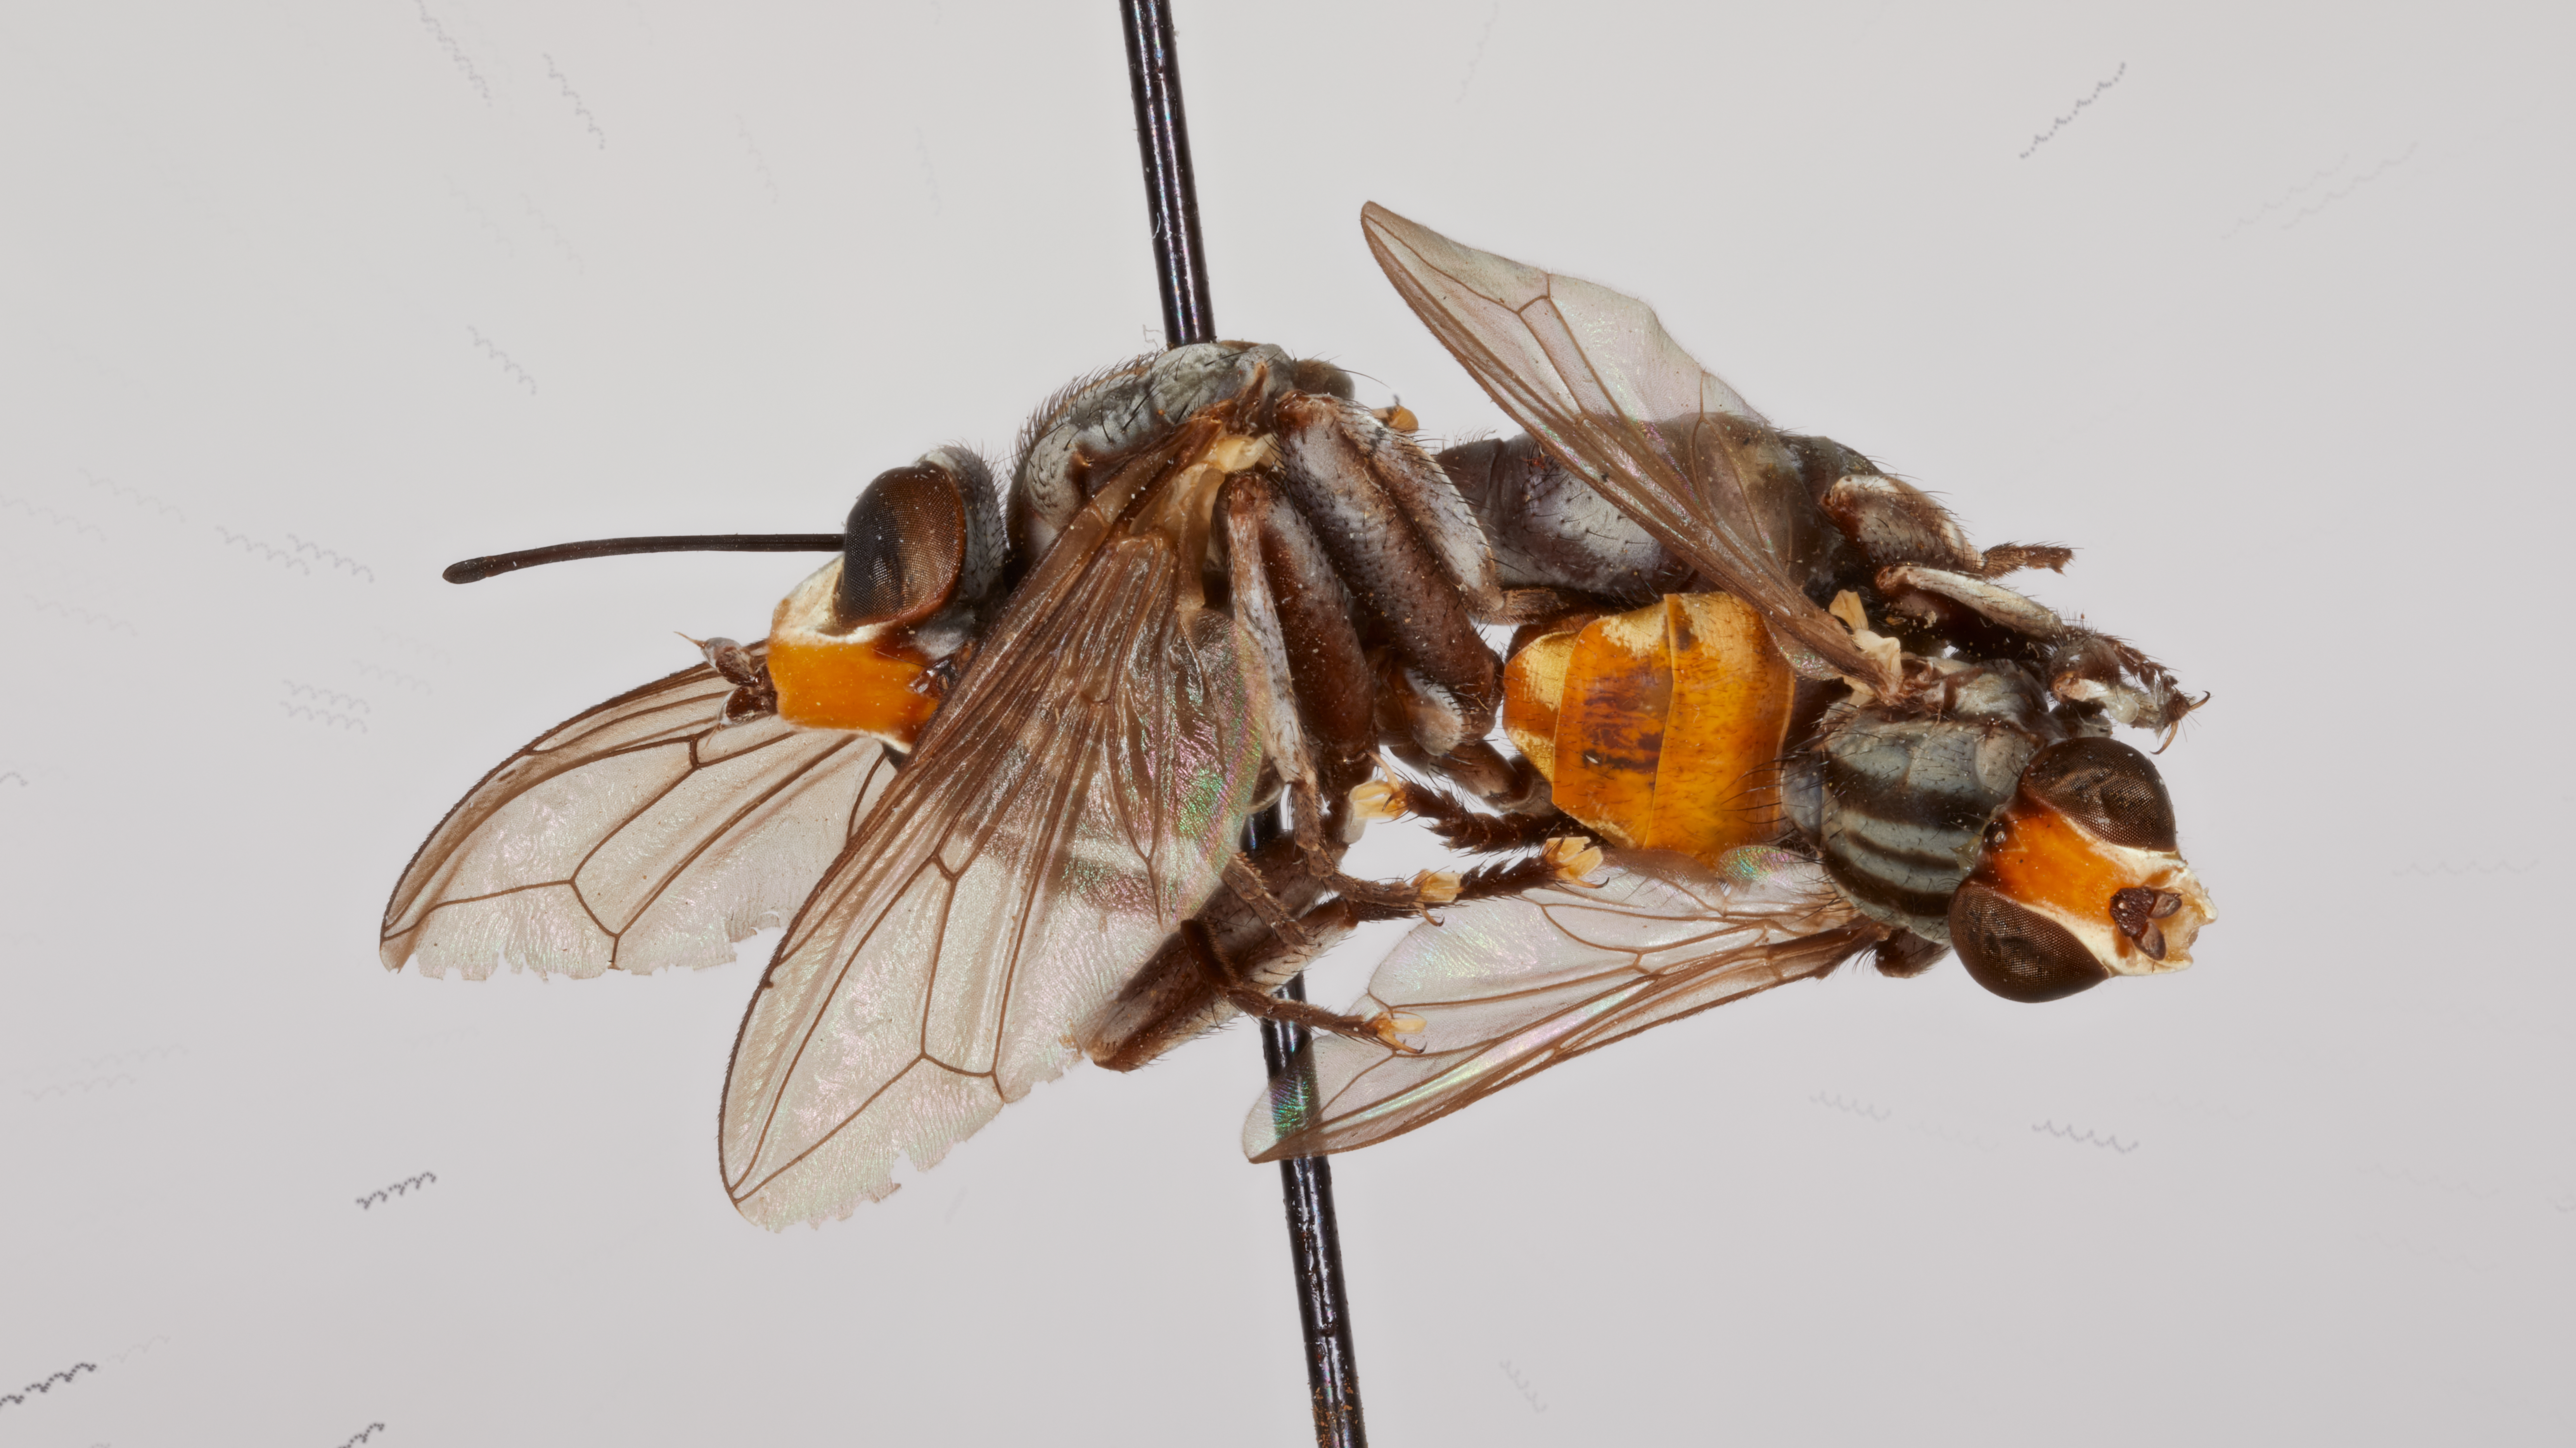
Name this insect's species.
Zodion dibaphus (also Zodion dibaphum)
